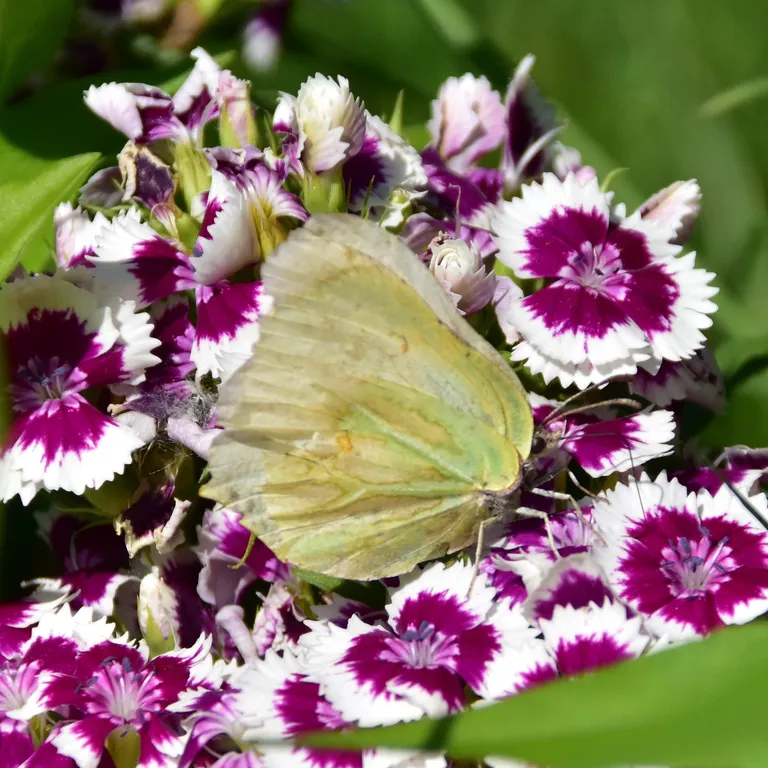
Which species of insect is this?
Gonepteryx rhamni
